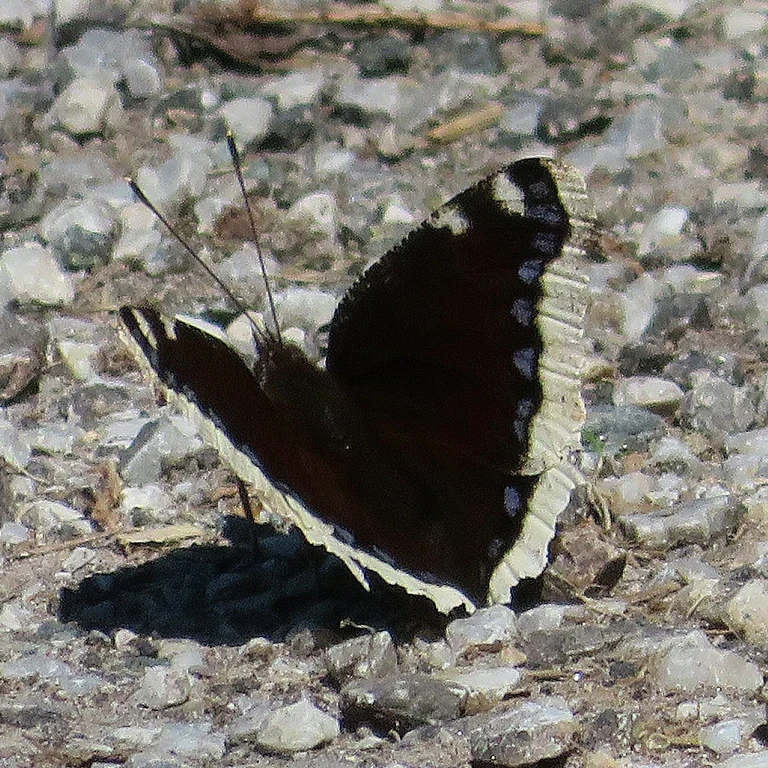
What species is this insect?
Nymphalis antiopa
